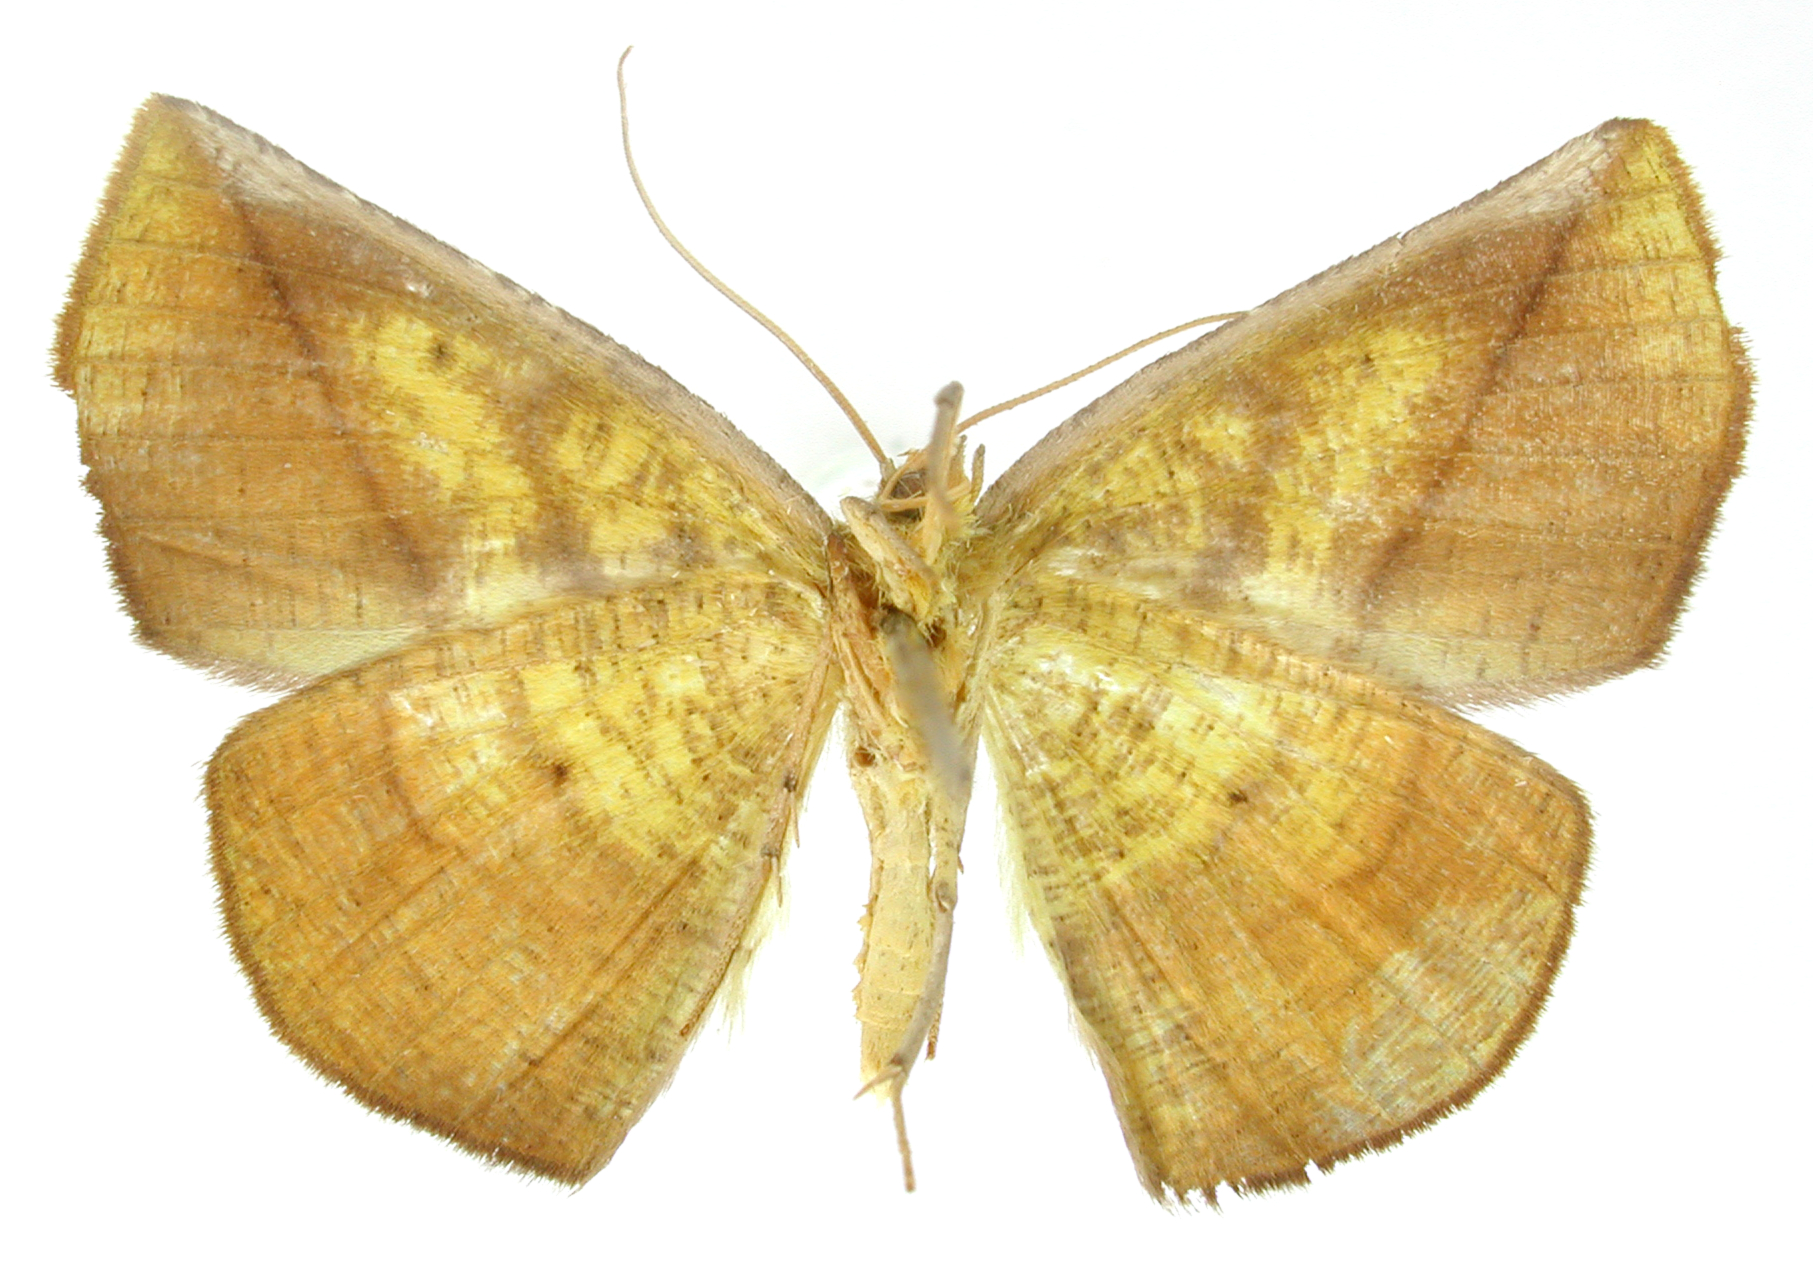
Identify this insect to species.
Pseudapicia basivirida
